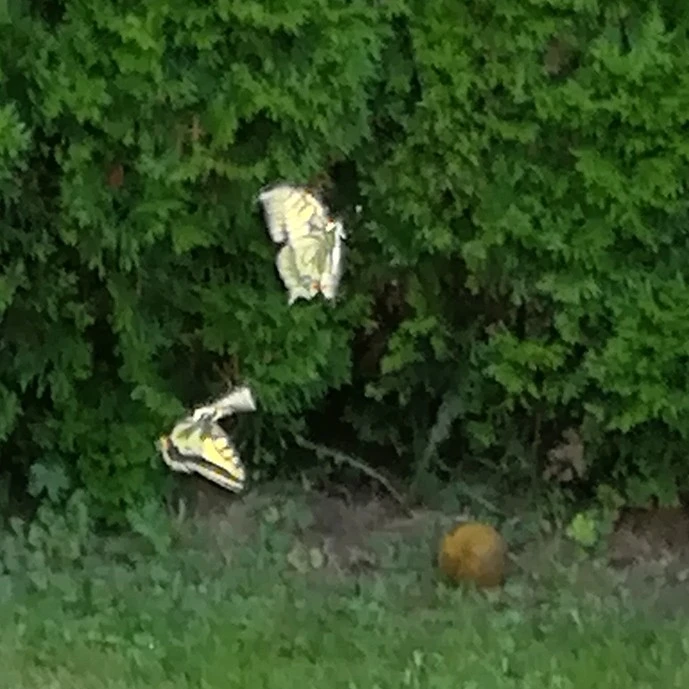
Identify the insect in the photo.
Papilio machaon
